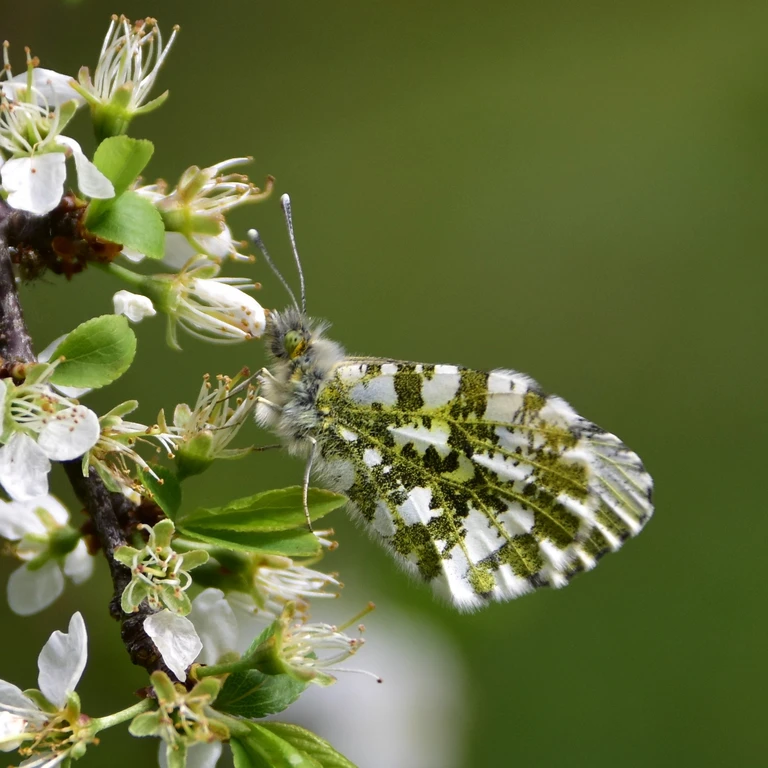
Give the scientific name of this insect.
Anthocharis cardamines
